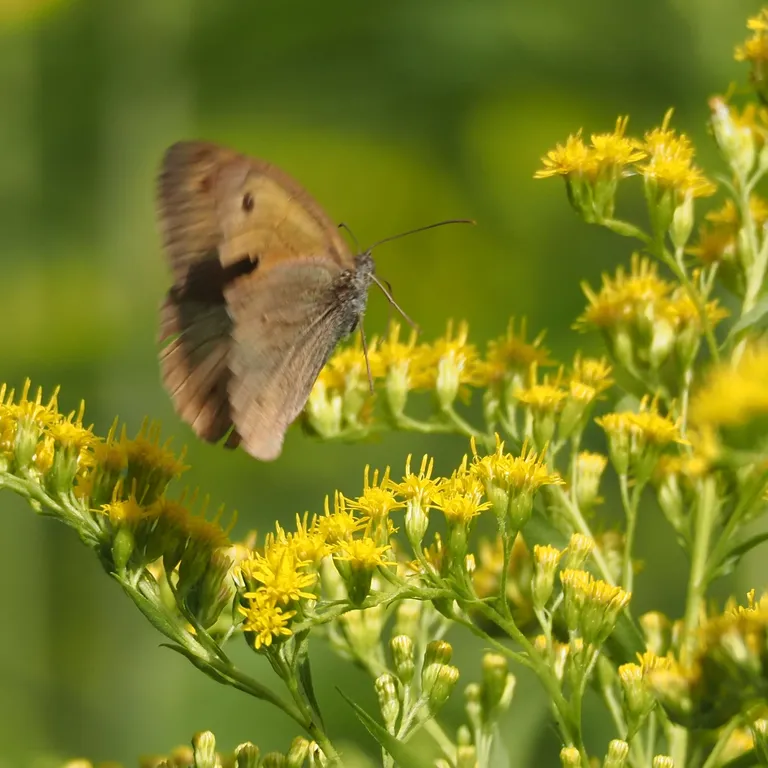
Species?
Maniola jurtina
